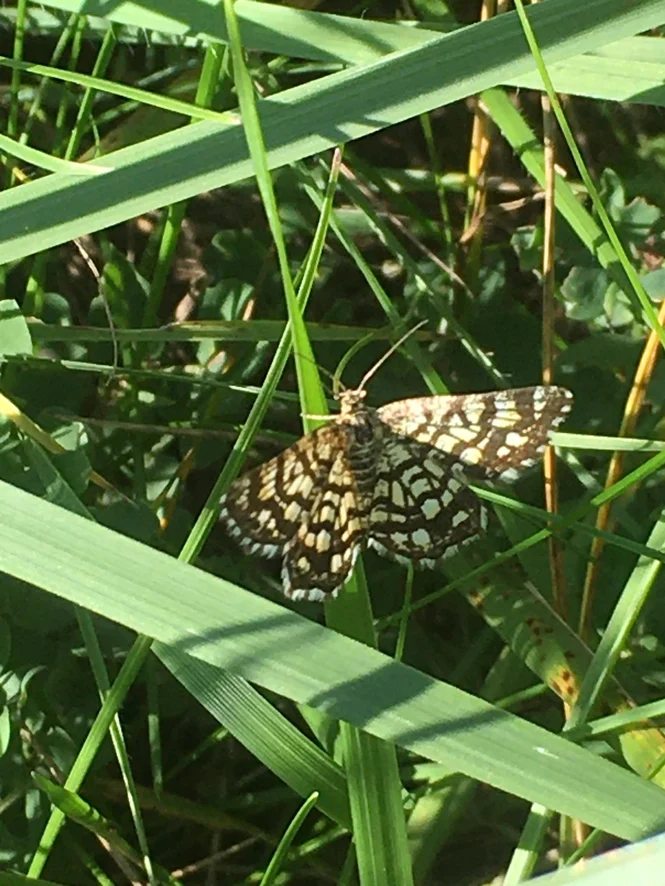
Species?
Chiasmia clathrata
